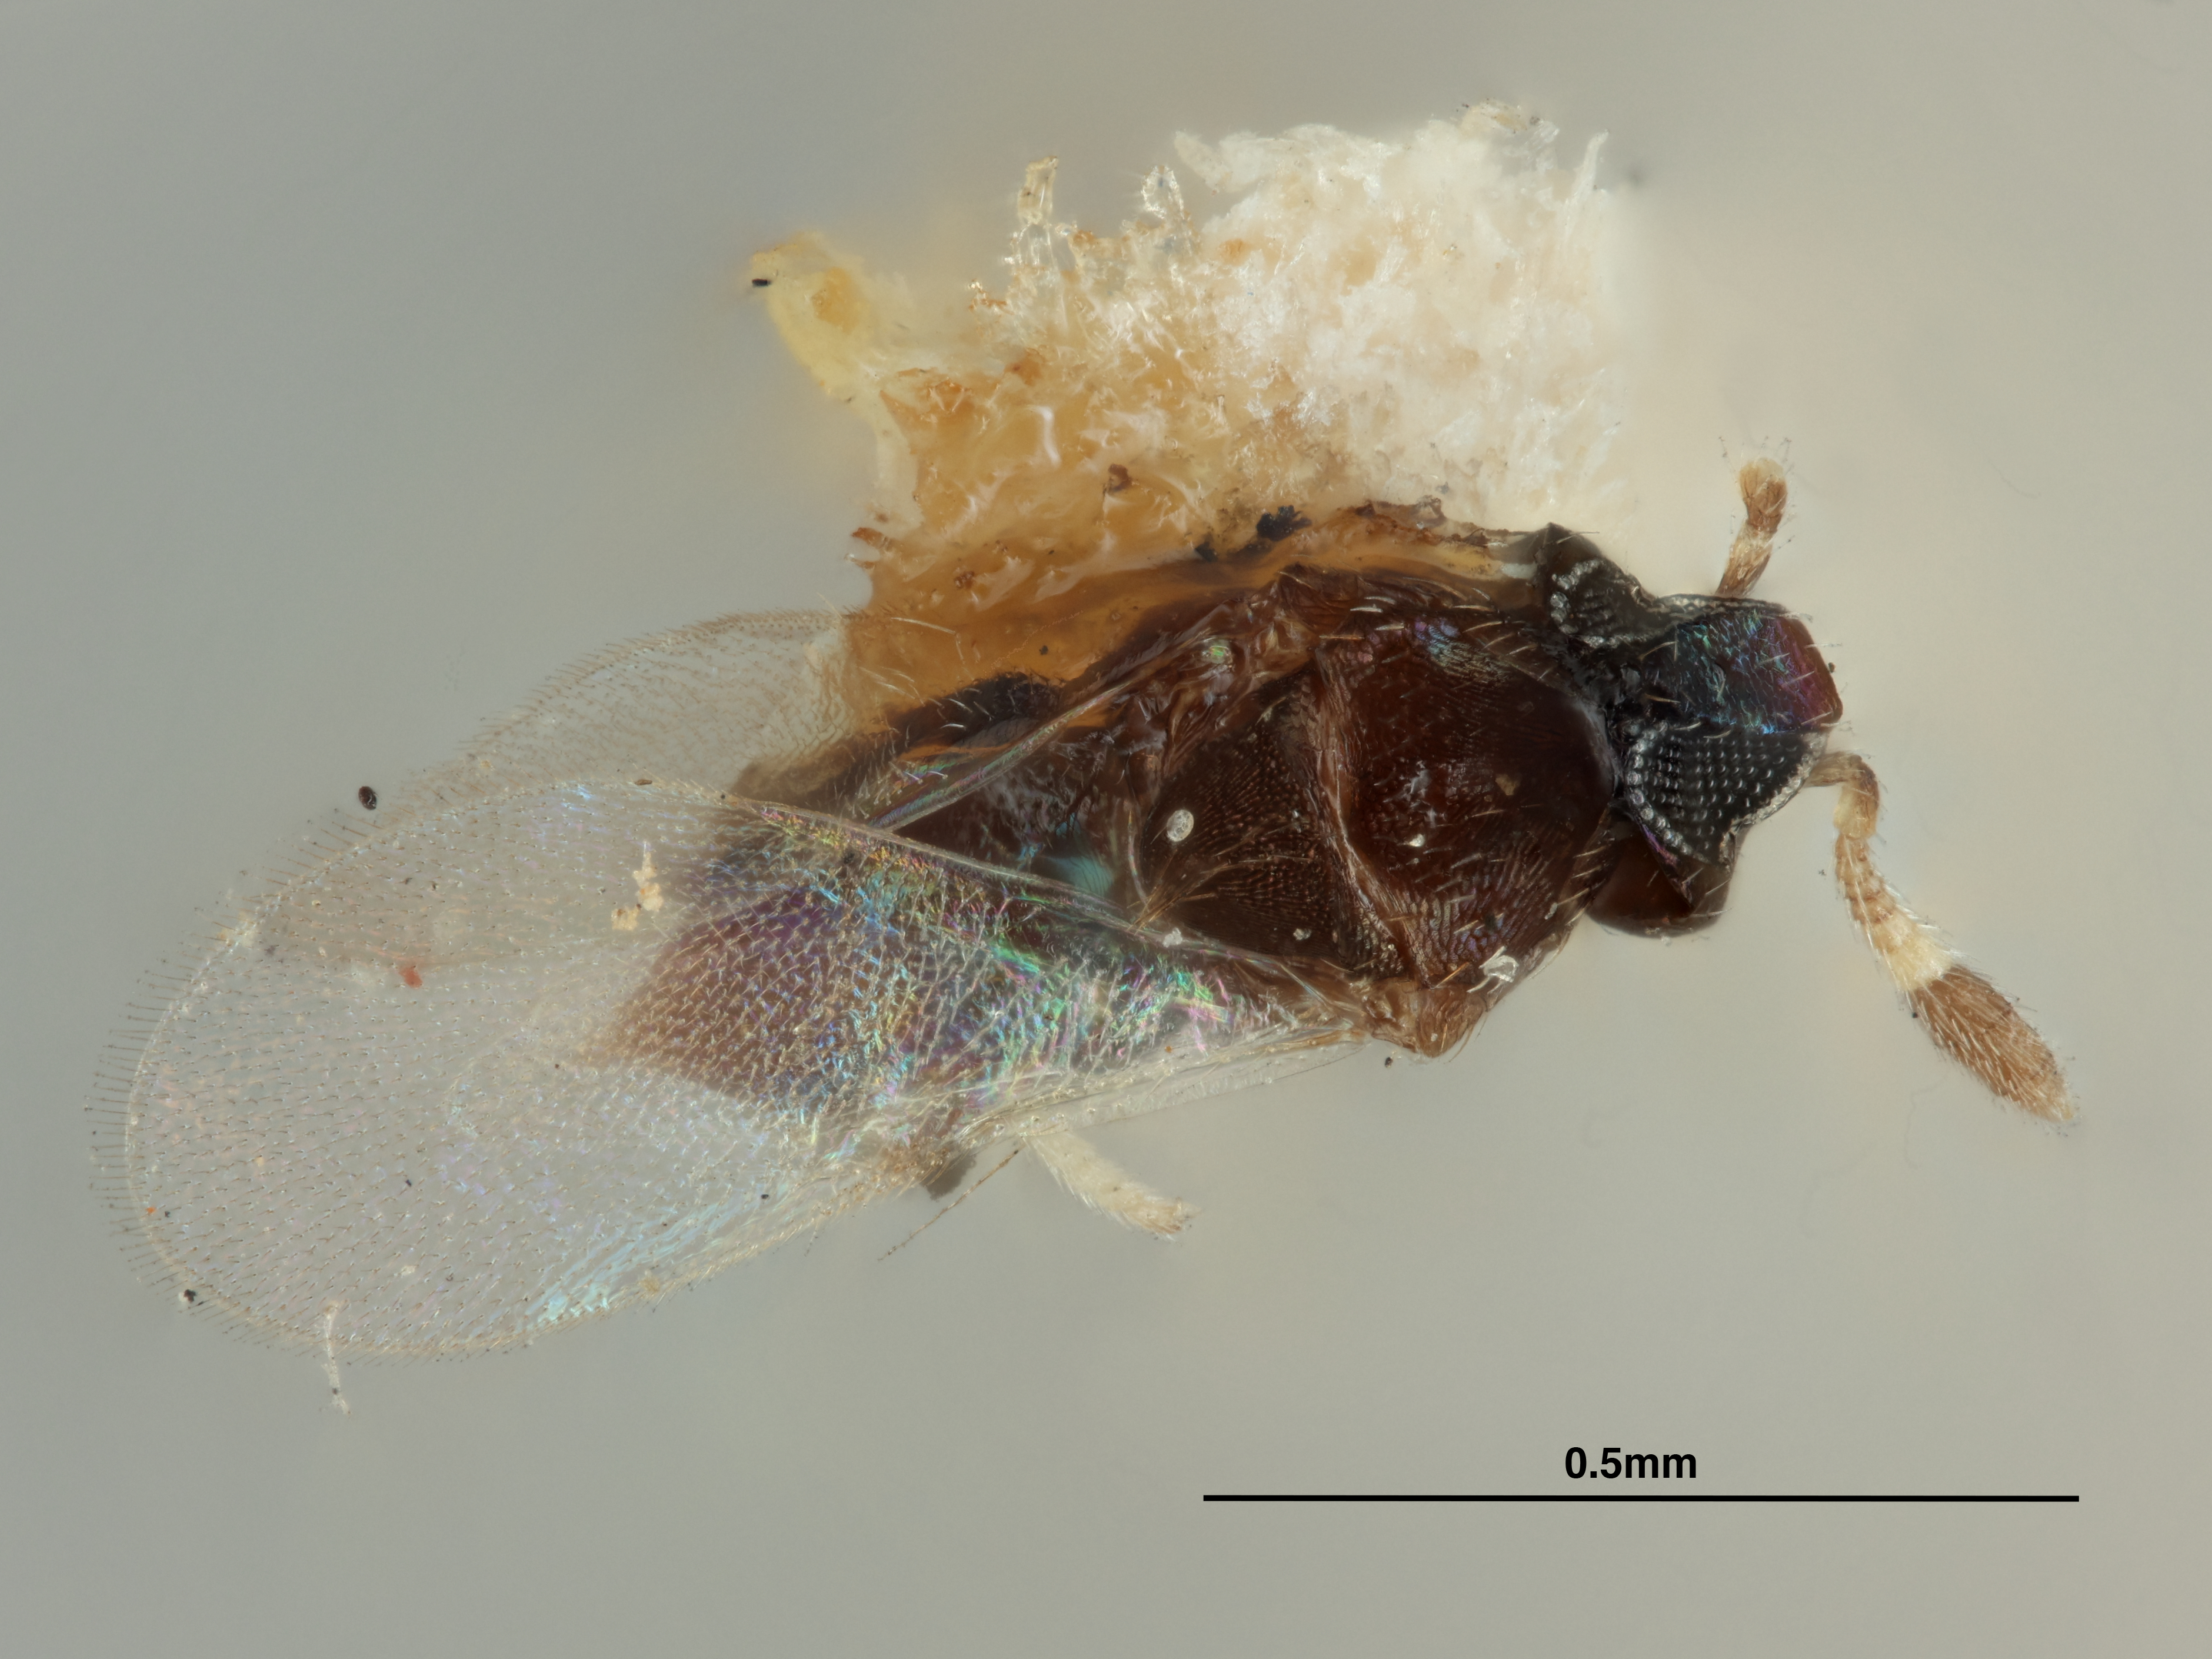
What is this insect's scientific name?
Chiloneurus diaspidinarum
